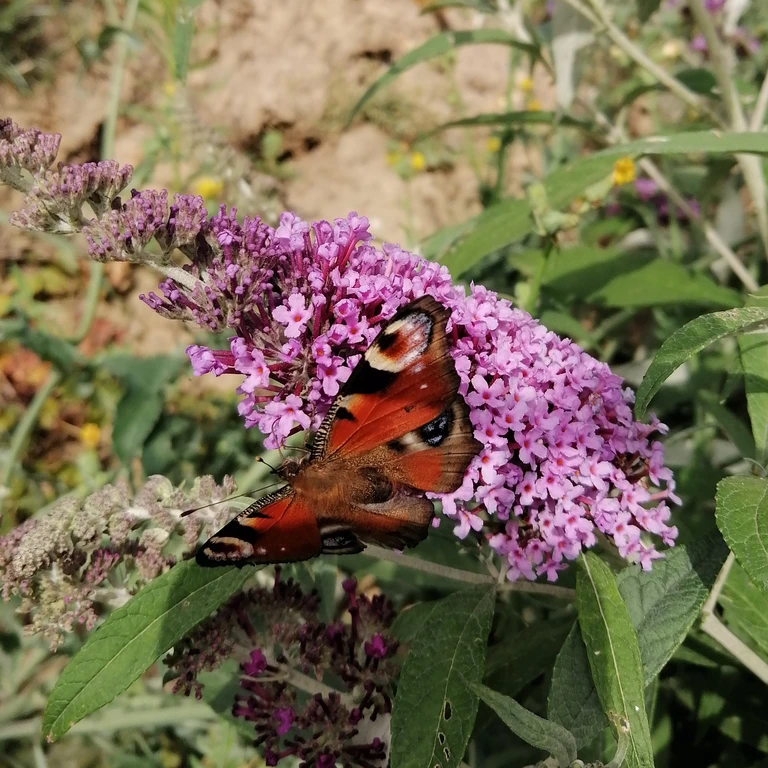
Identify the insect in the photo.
Aglais io
